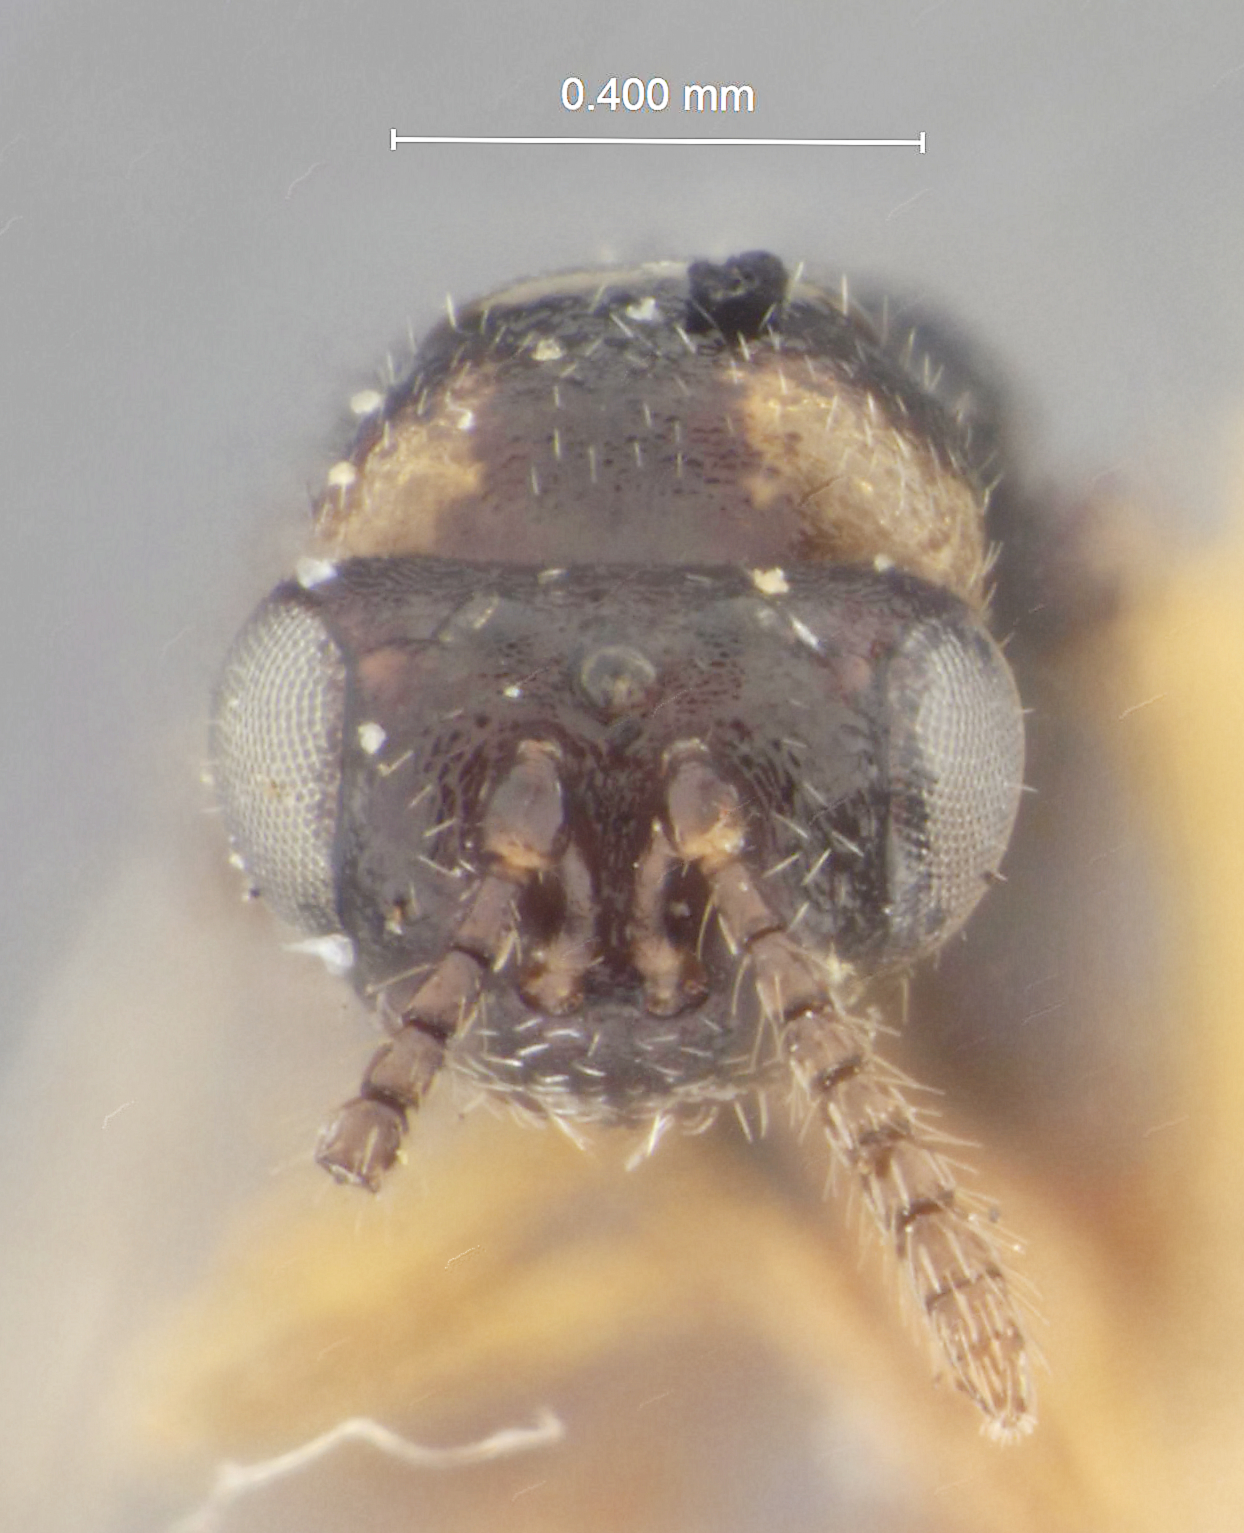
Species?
Harmolita agropyrocola
